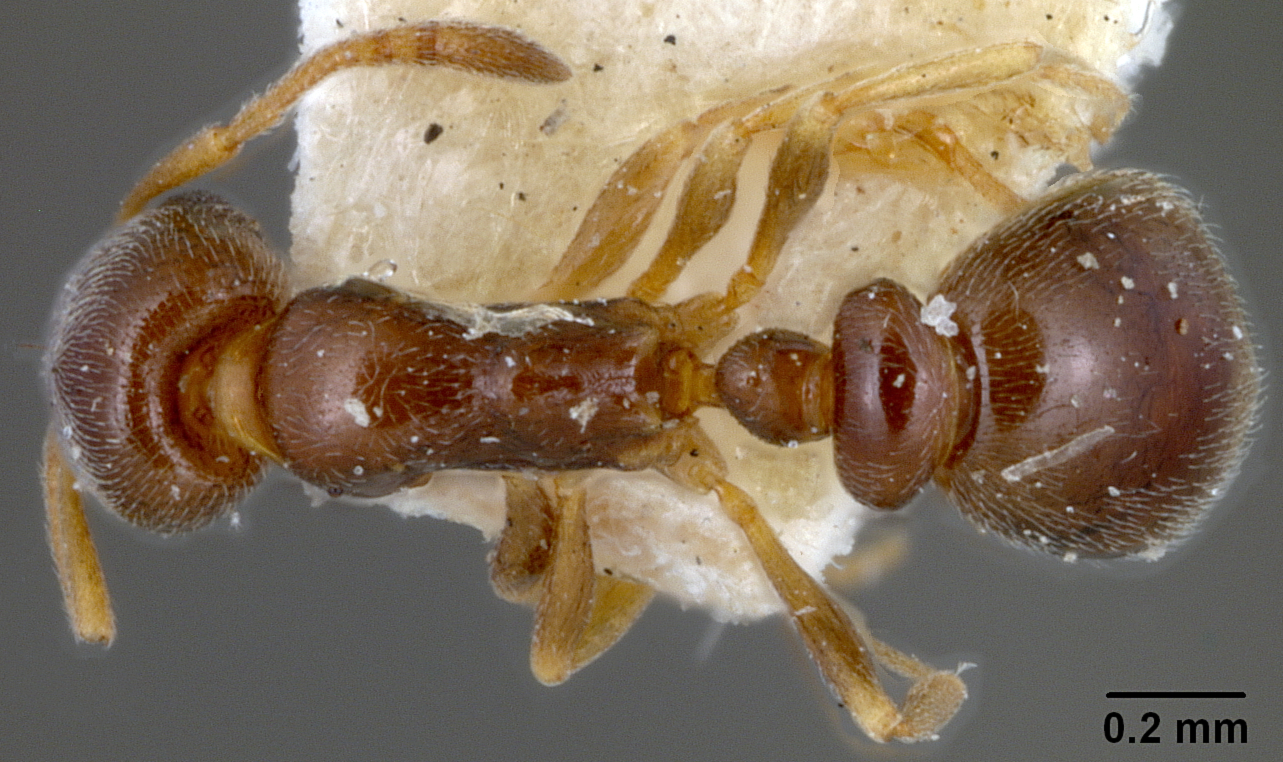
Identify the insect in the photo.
Cardiocondyla stambouloffii
